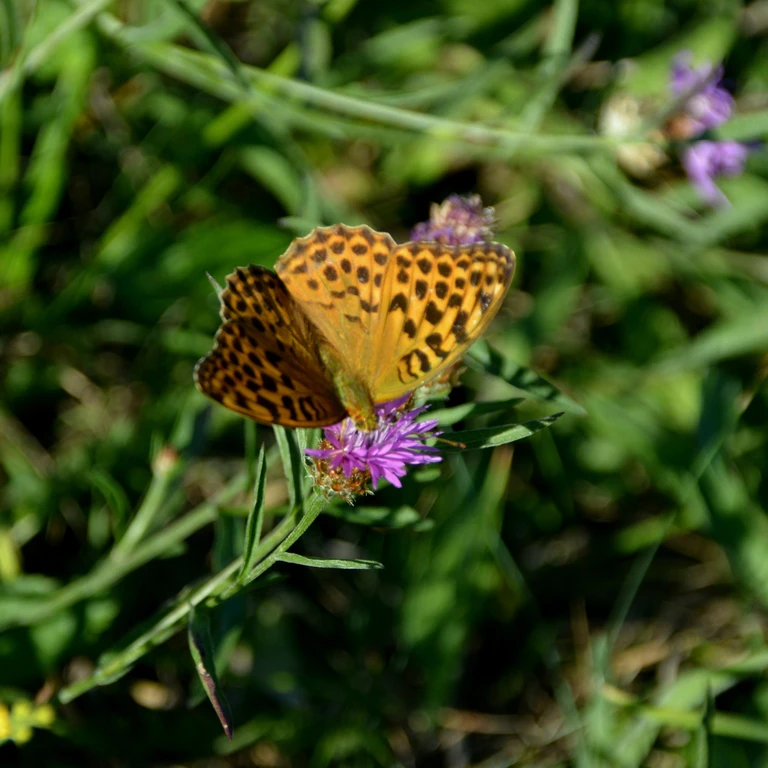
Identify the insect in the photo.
Argynnis paphia
